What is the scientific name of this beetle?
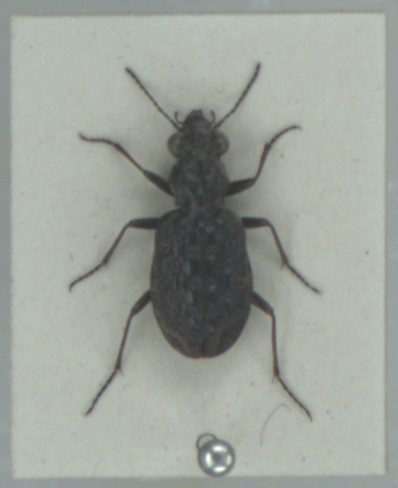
Elaphrus cupreus
